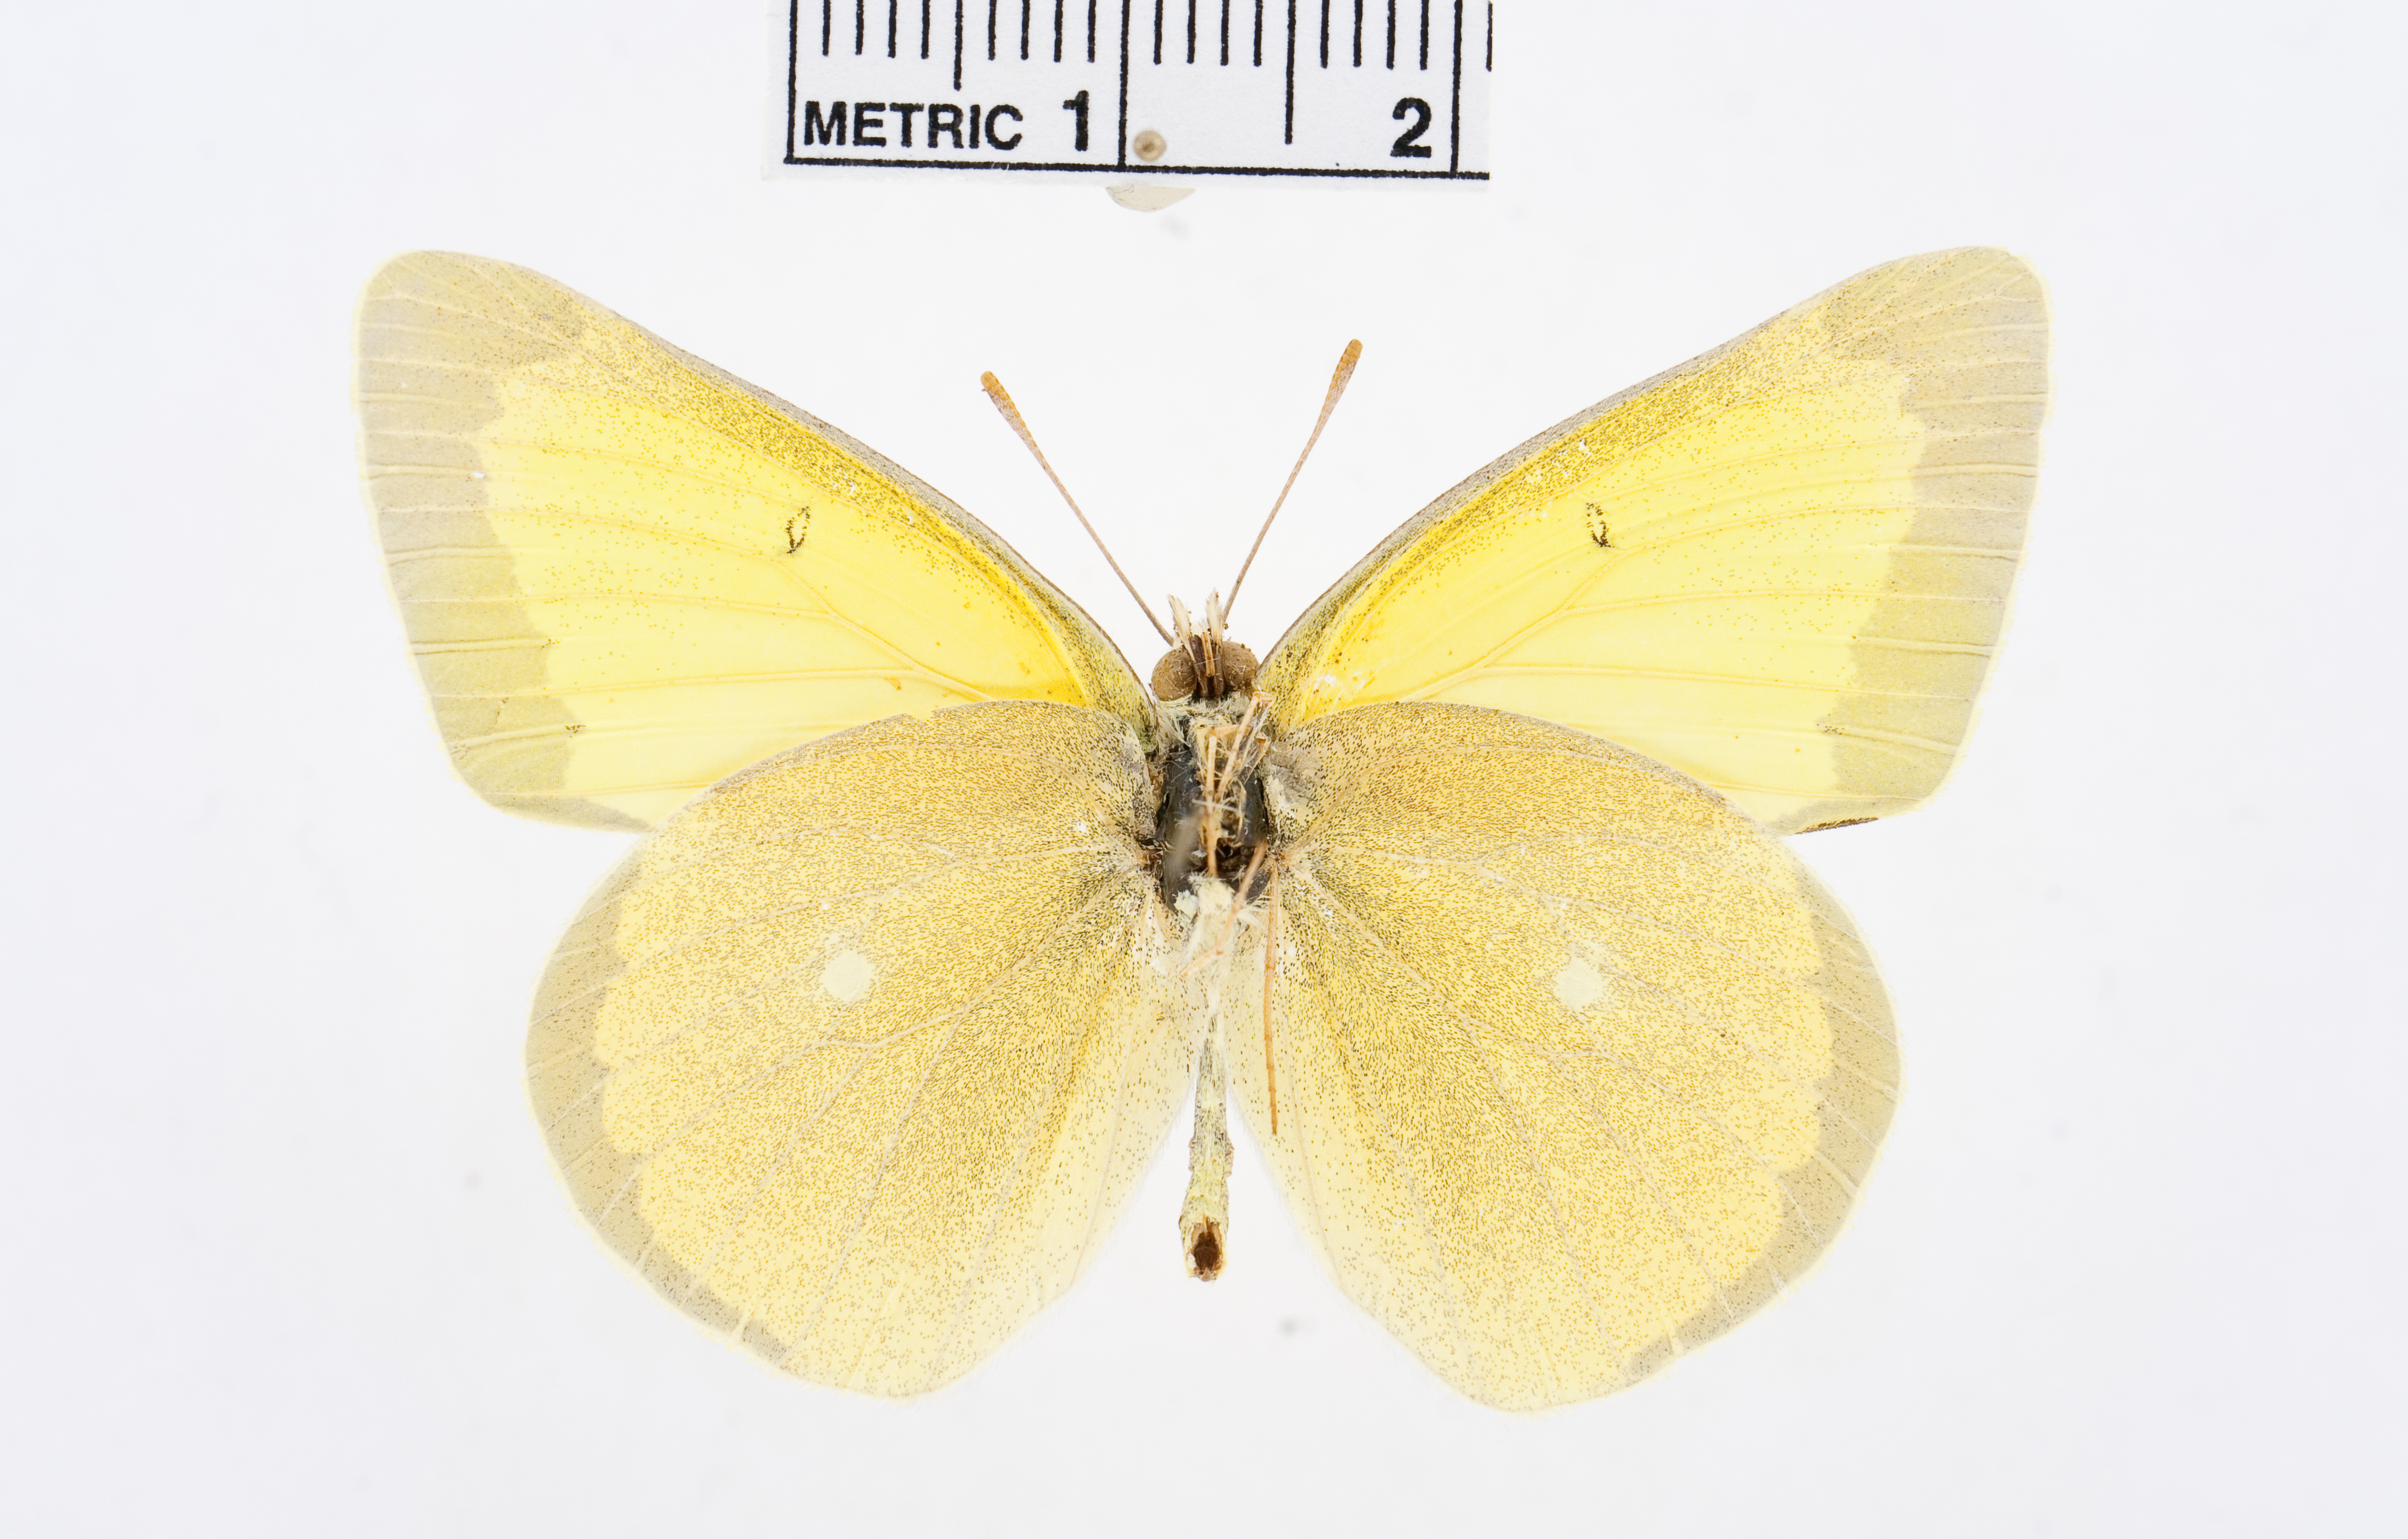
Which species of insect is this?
Colias alexandra
